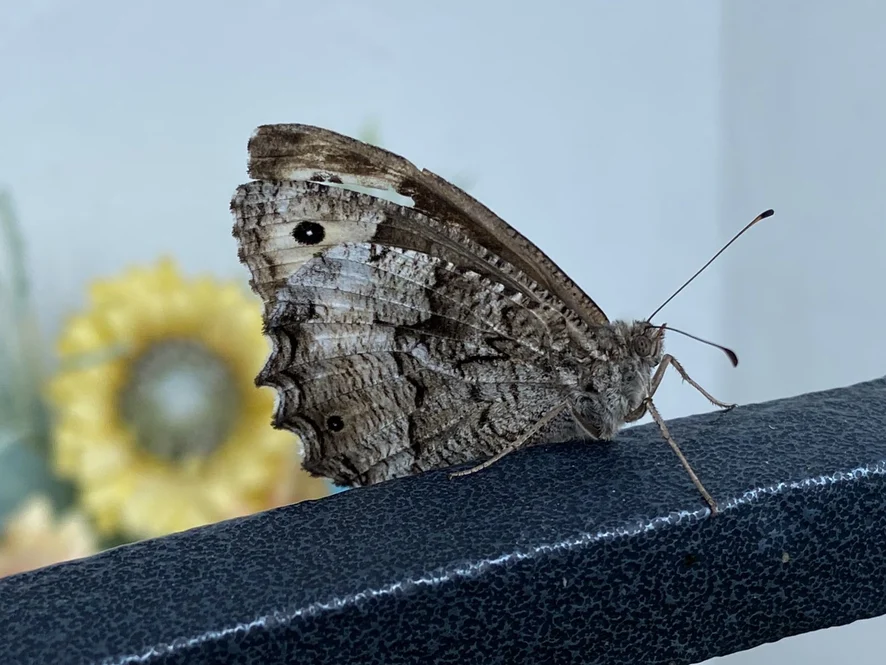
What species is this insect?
Hipparchia fagi
